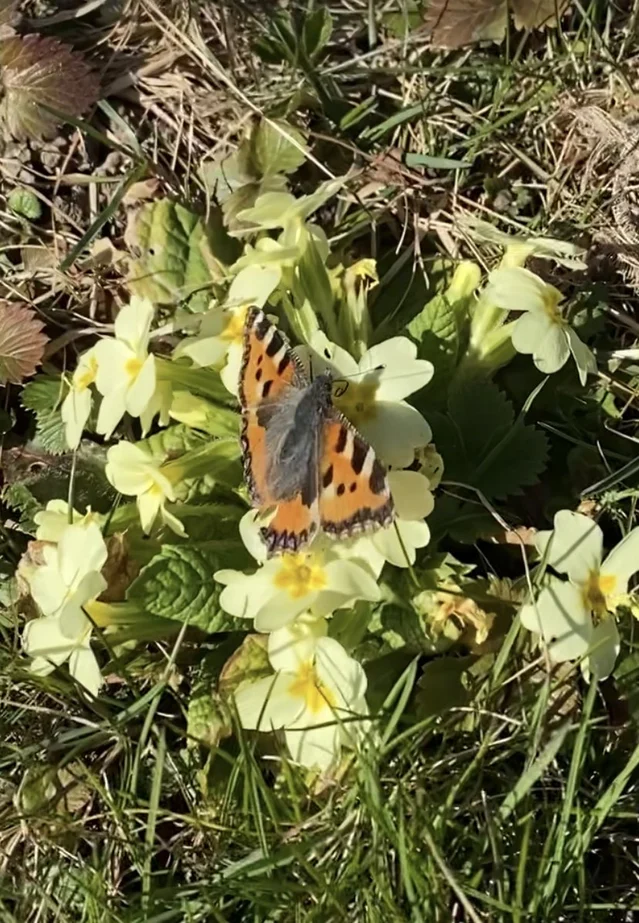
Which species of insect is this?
Aglais urticae
